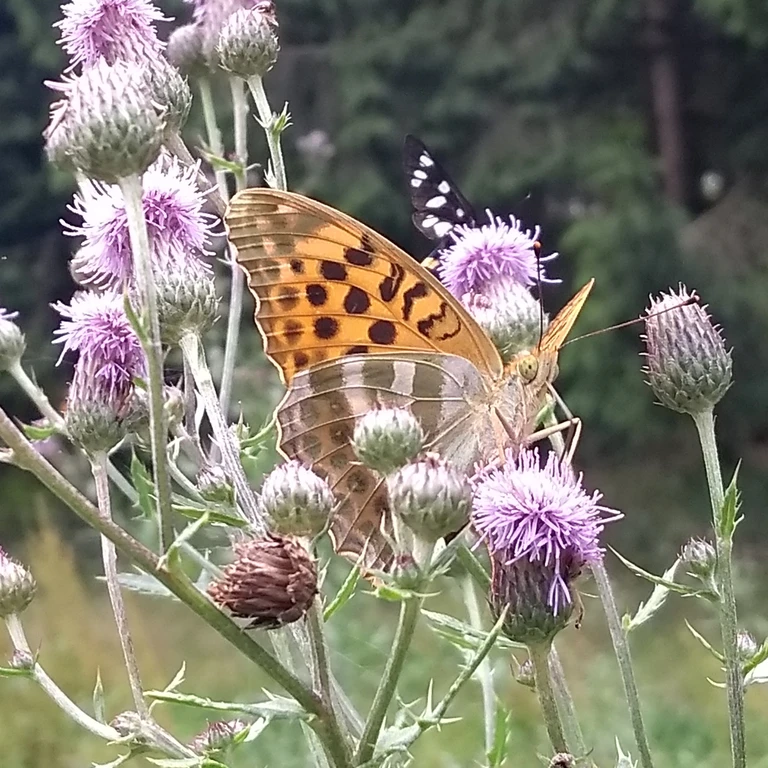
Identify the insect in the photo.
Argynnis paphia
